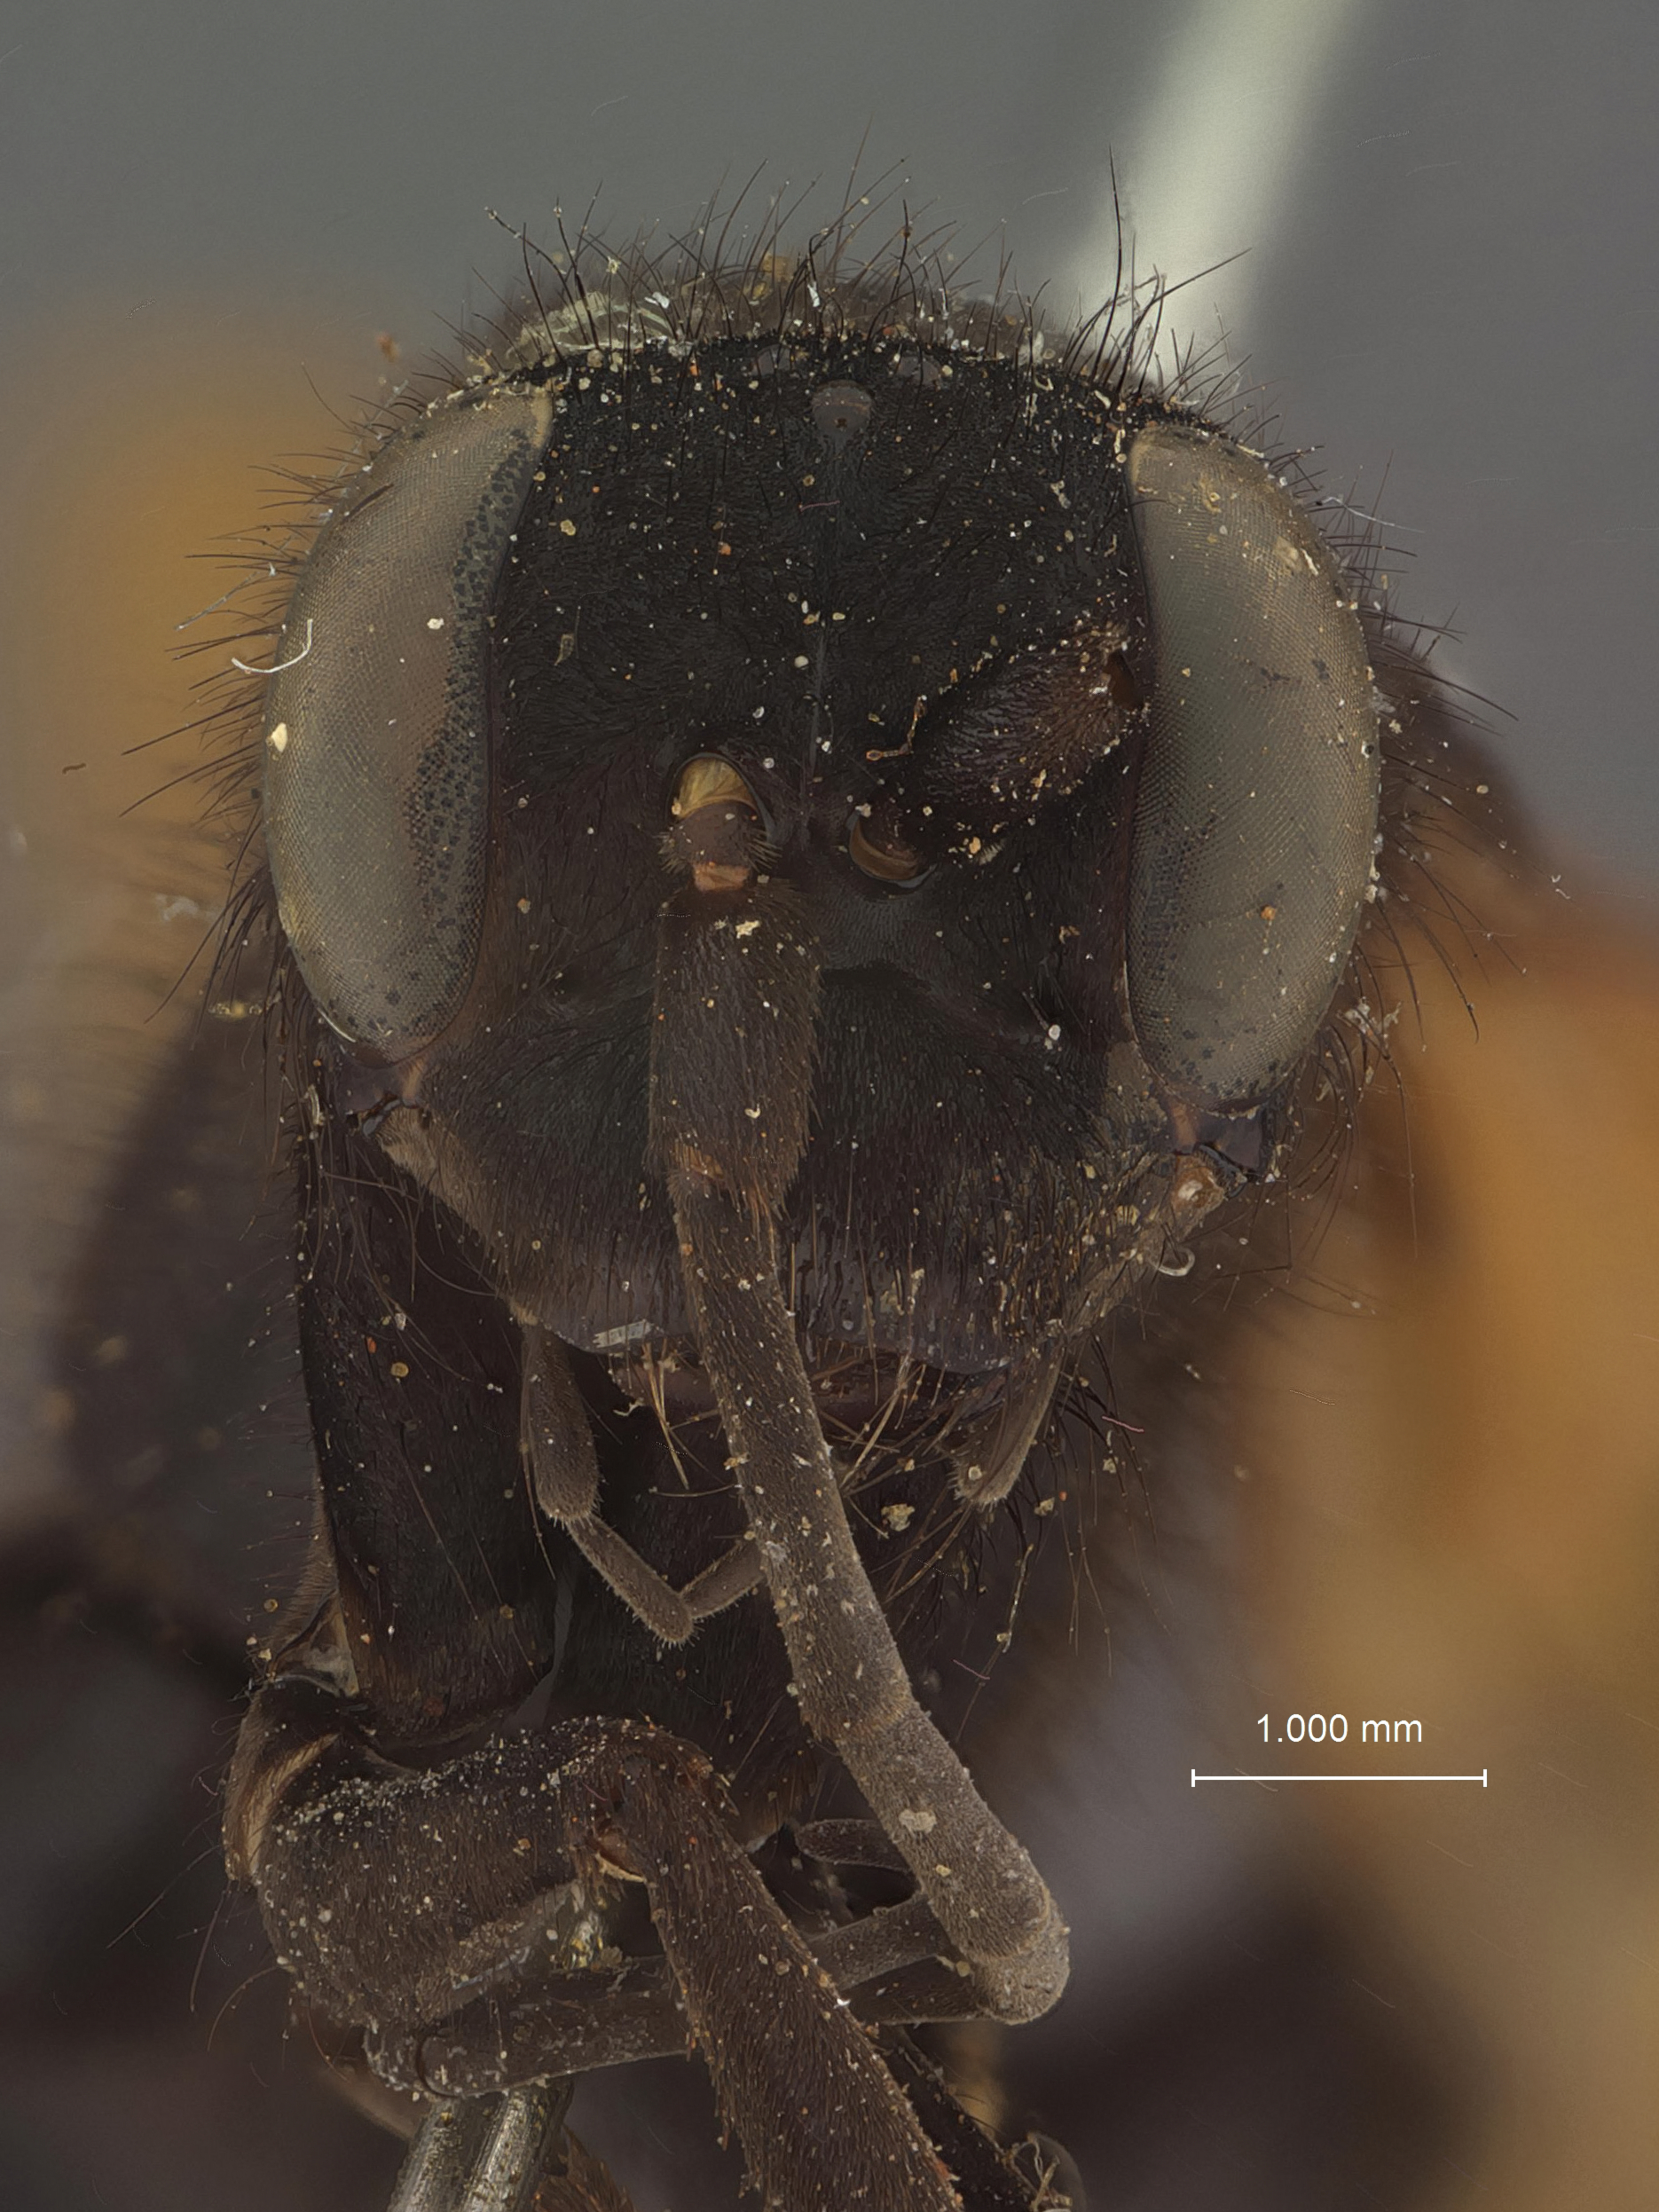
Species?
Priocnessus niger
